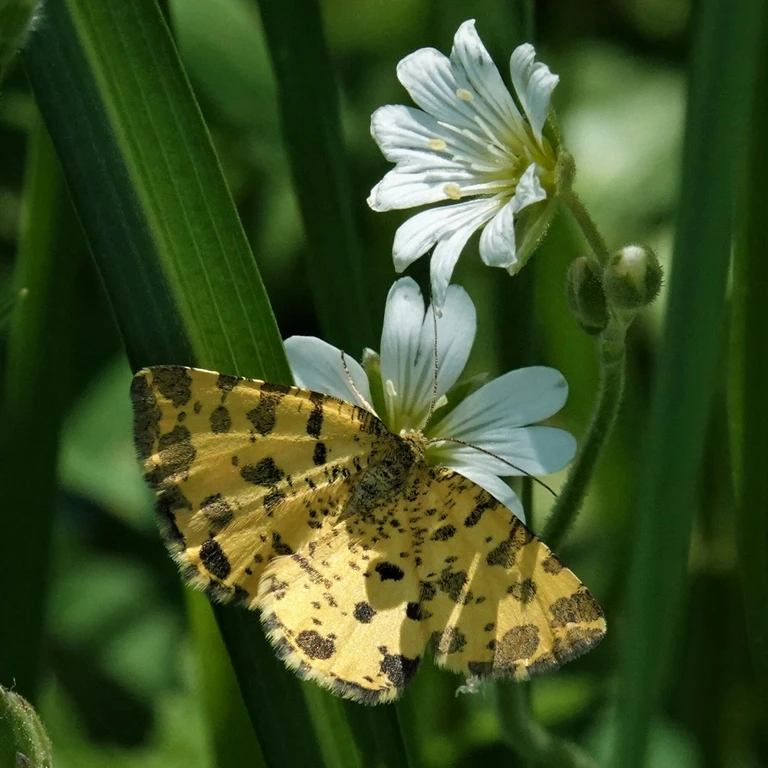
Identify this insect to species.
Pseudopanthera macularia
